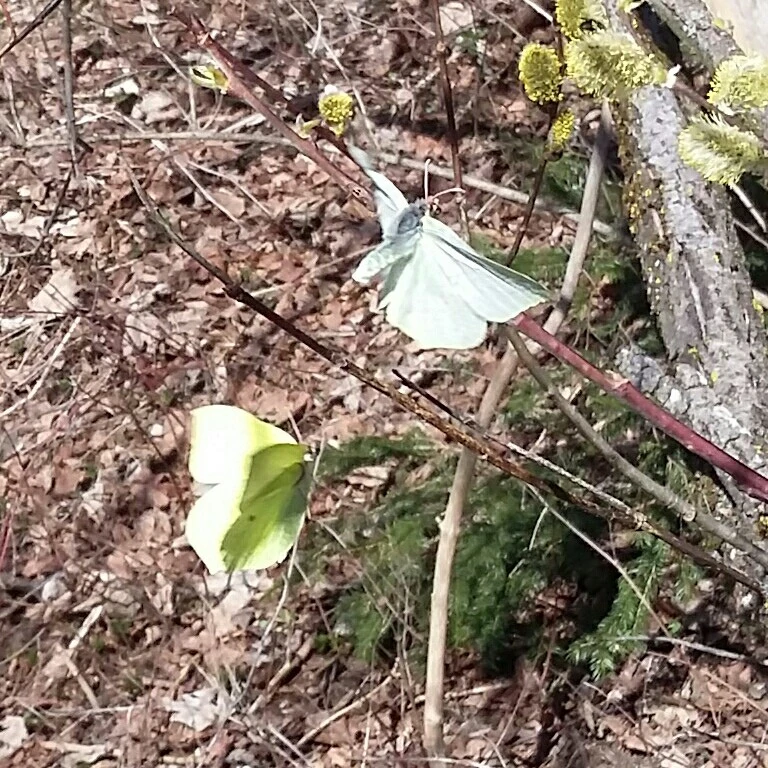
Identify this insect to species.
Gonepteryx rhamni
